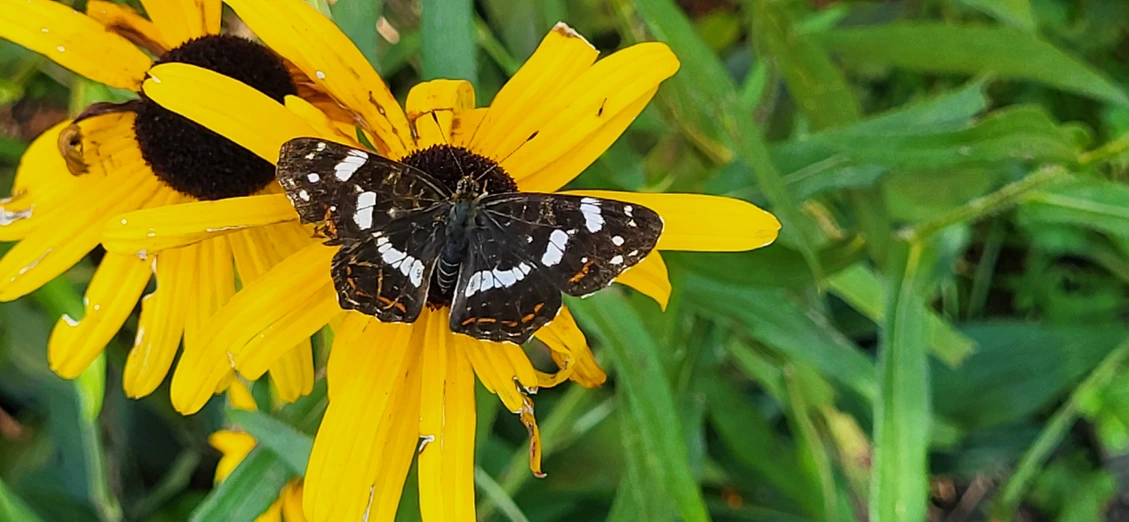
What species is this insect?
Araschnia levana
